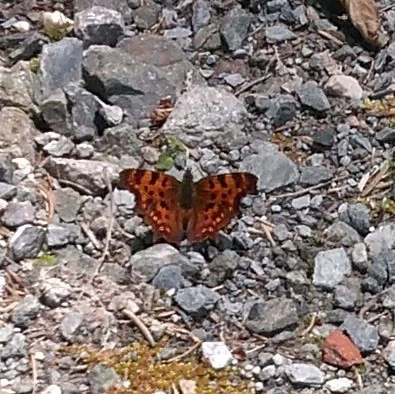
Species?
Polygonia c-album
